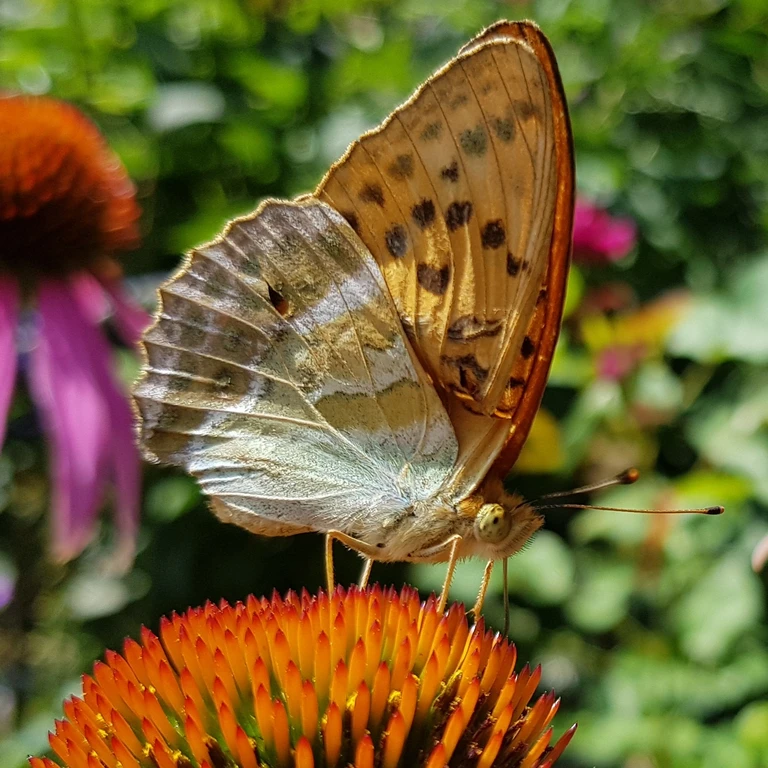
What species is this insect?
Argynnis paphia
